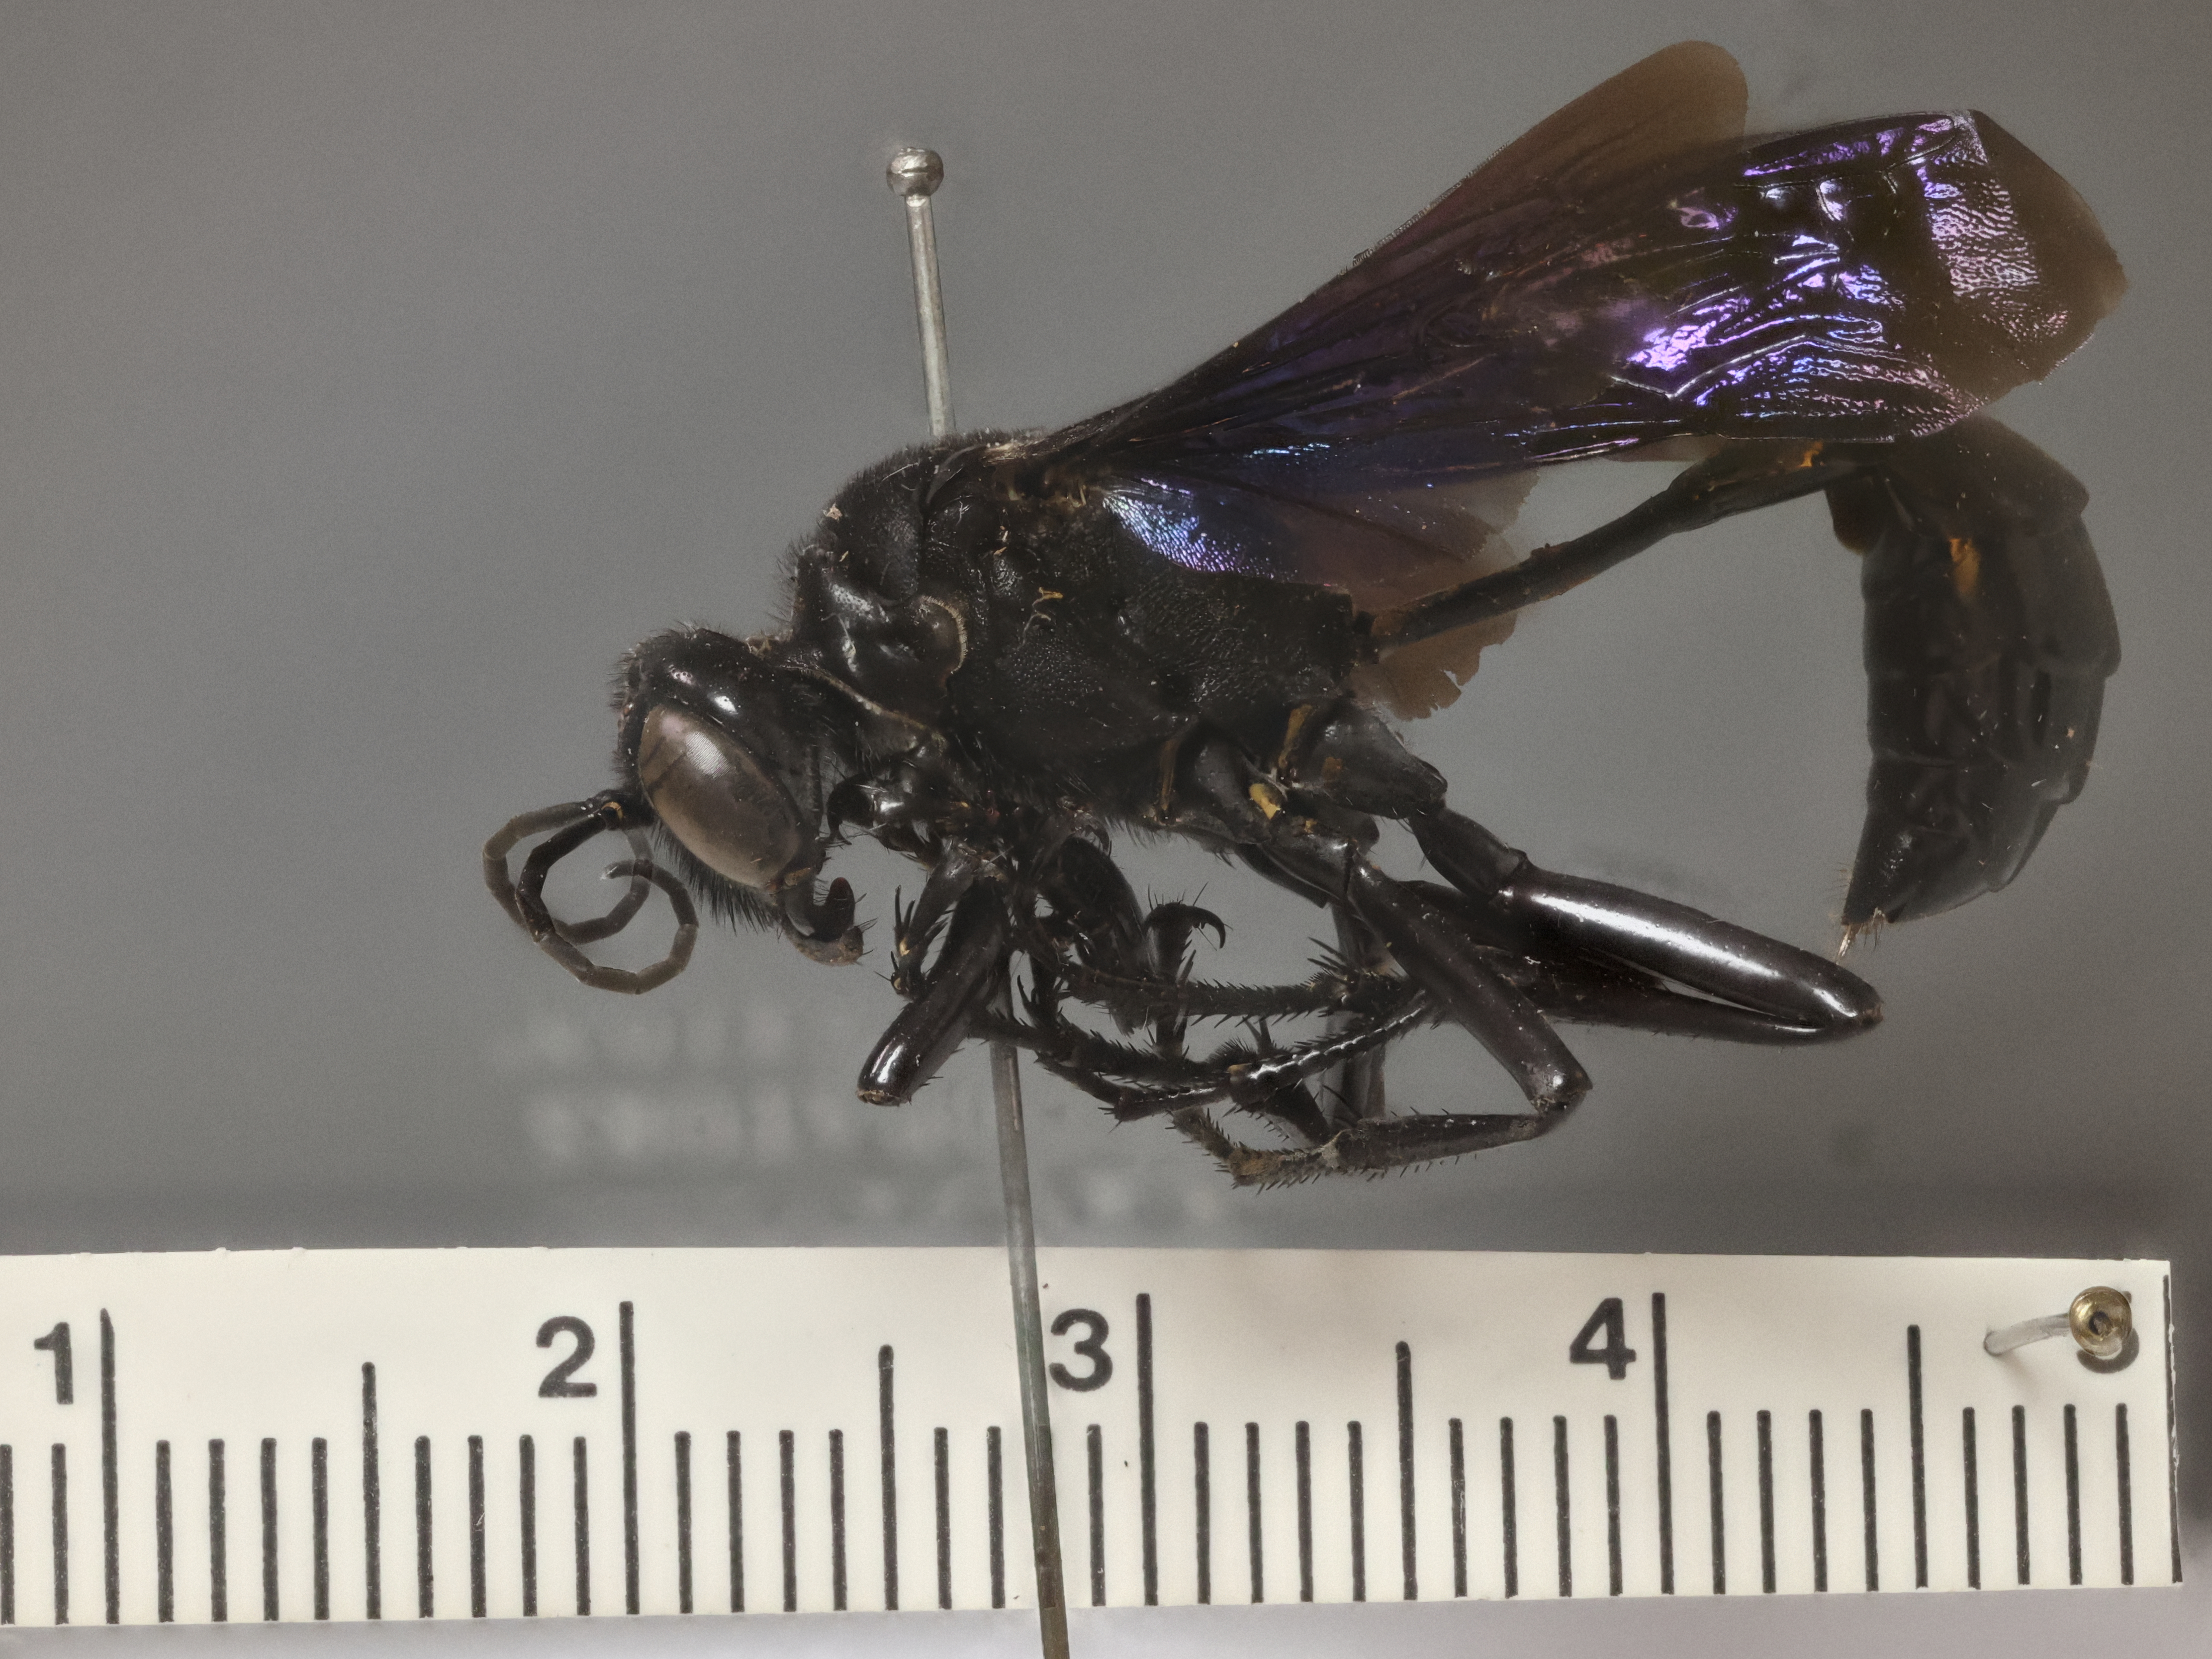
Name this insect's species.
Ceratosphex bakeri
